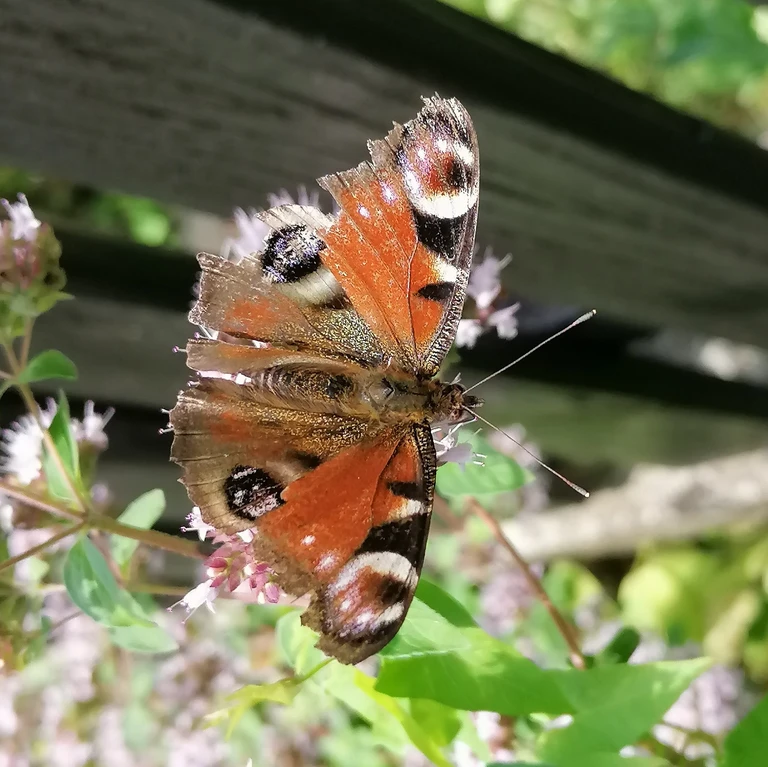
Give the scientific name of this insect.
Aglais io
